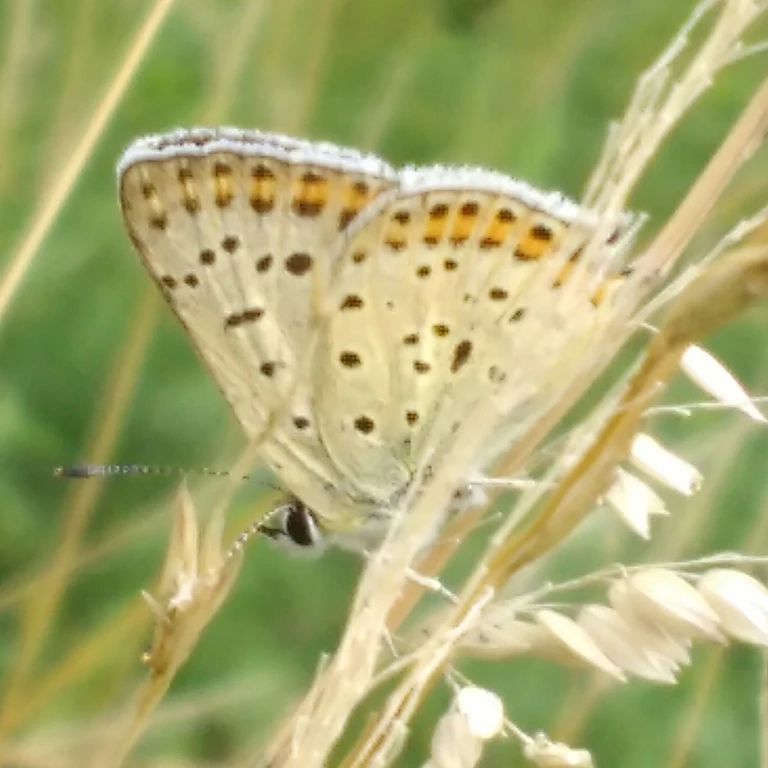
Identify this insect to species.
Lycaena tityrus (also Loweia tityrus)
